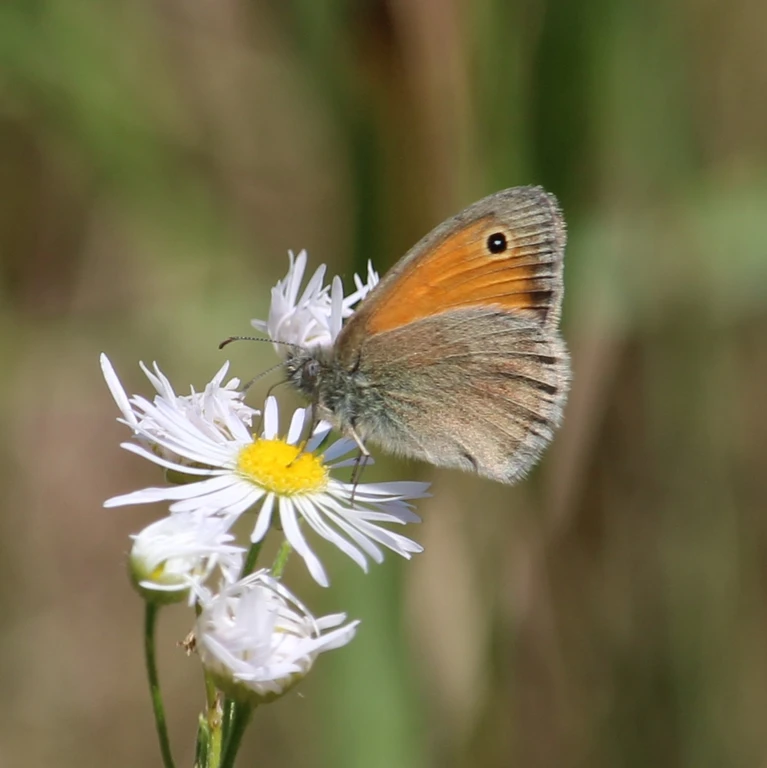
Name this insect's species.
Coenonympha pamphilus
